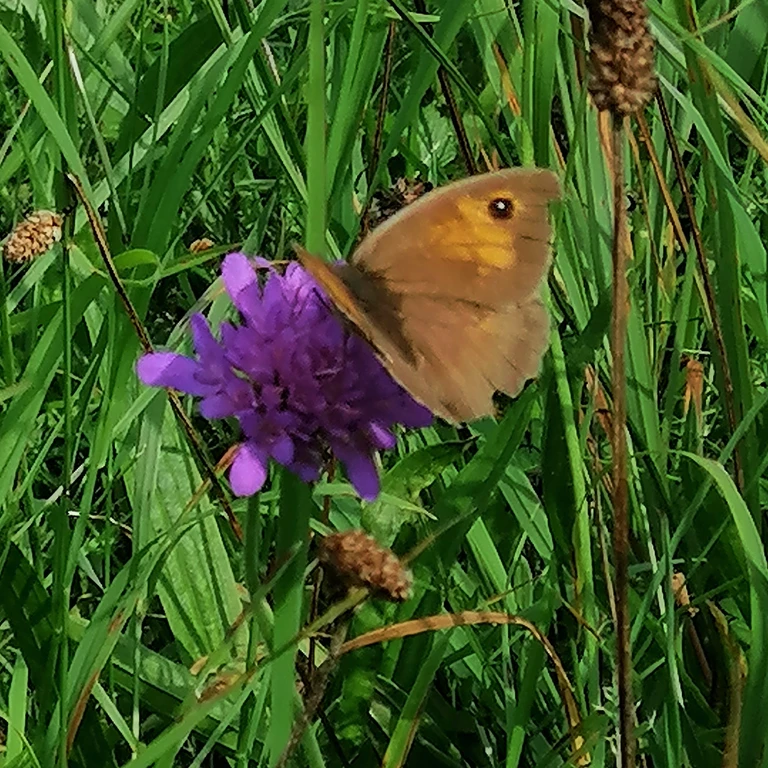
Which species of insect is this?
Maniola jurtina
